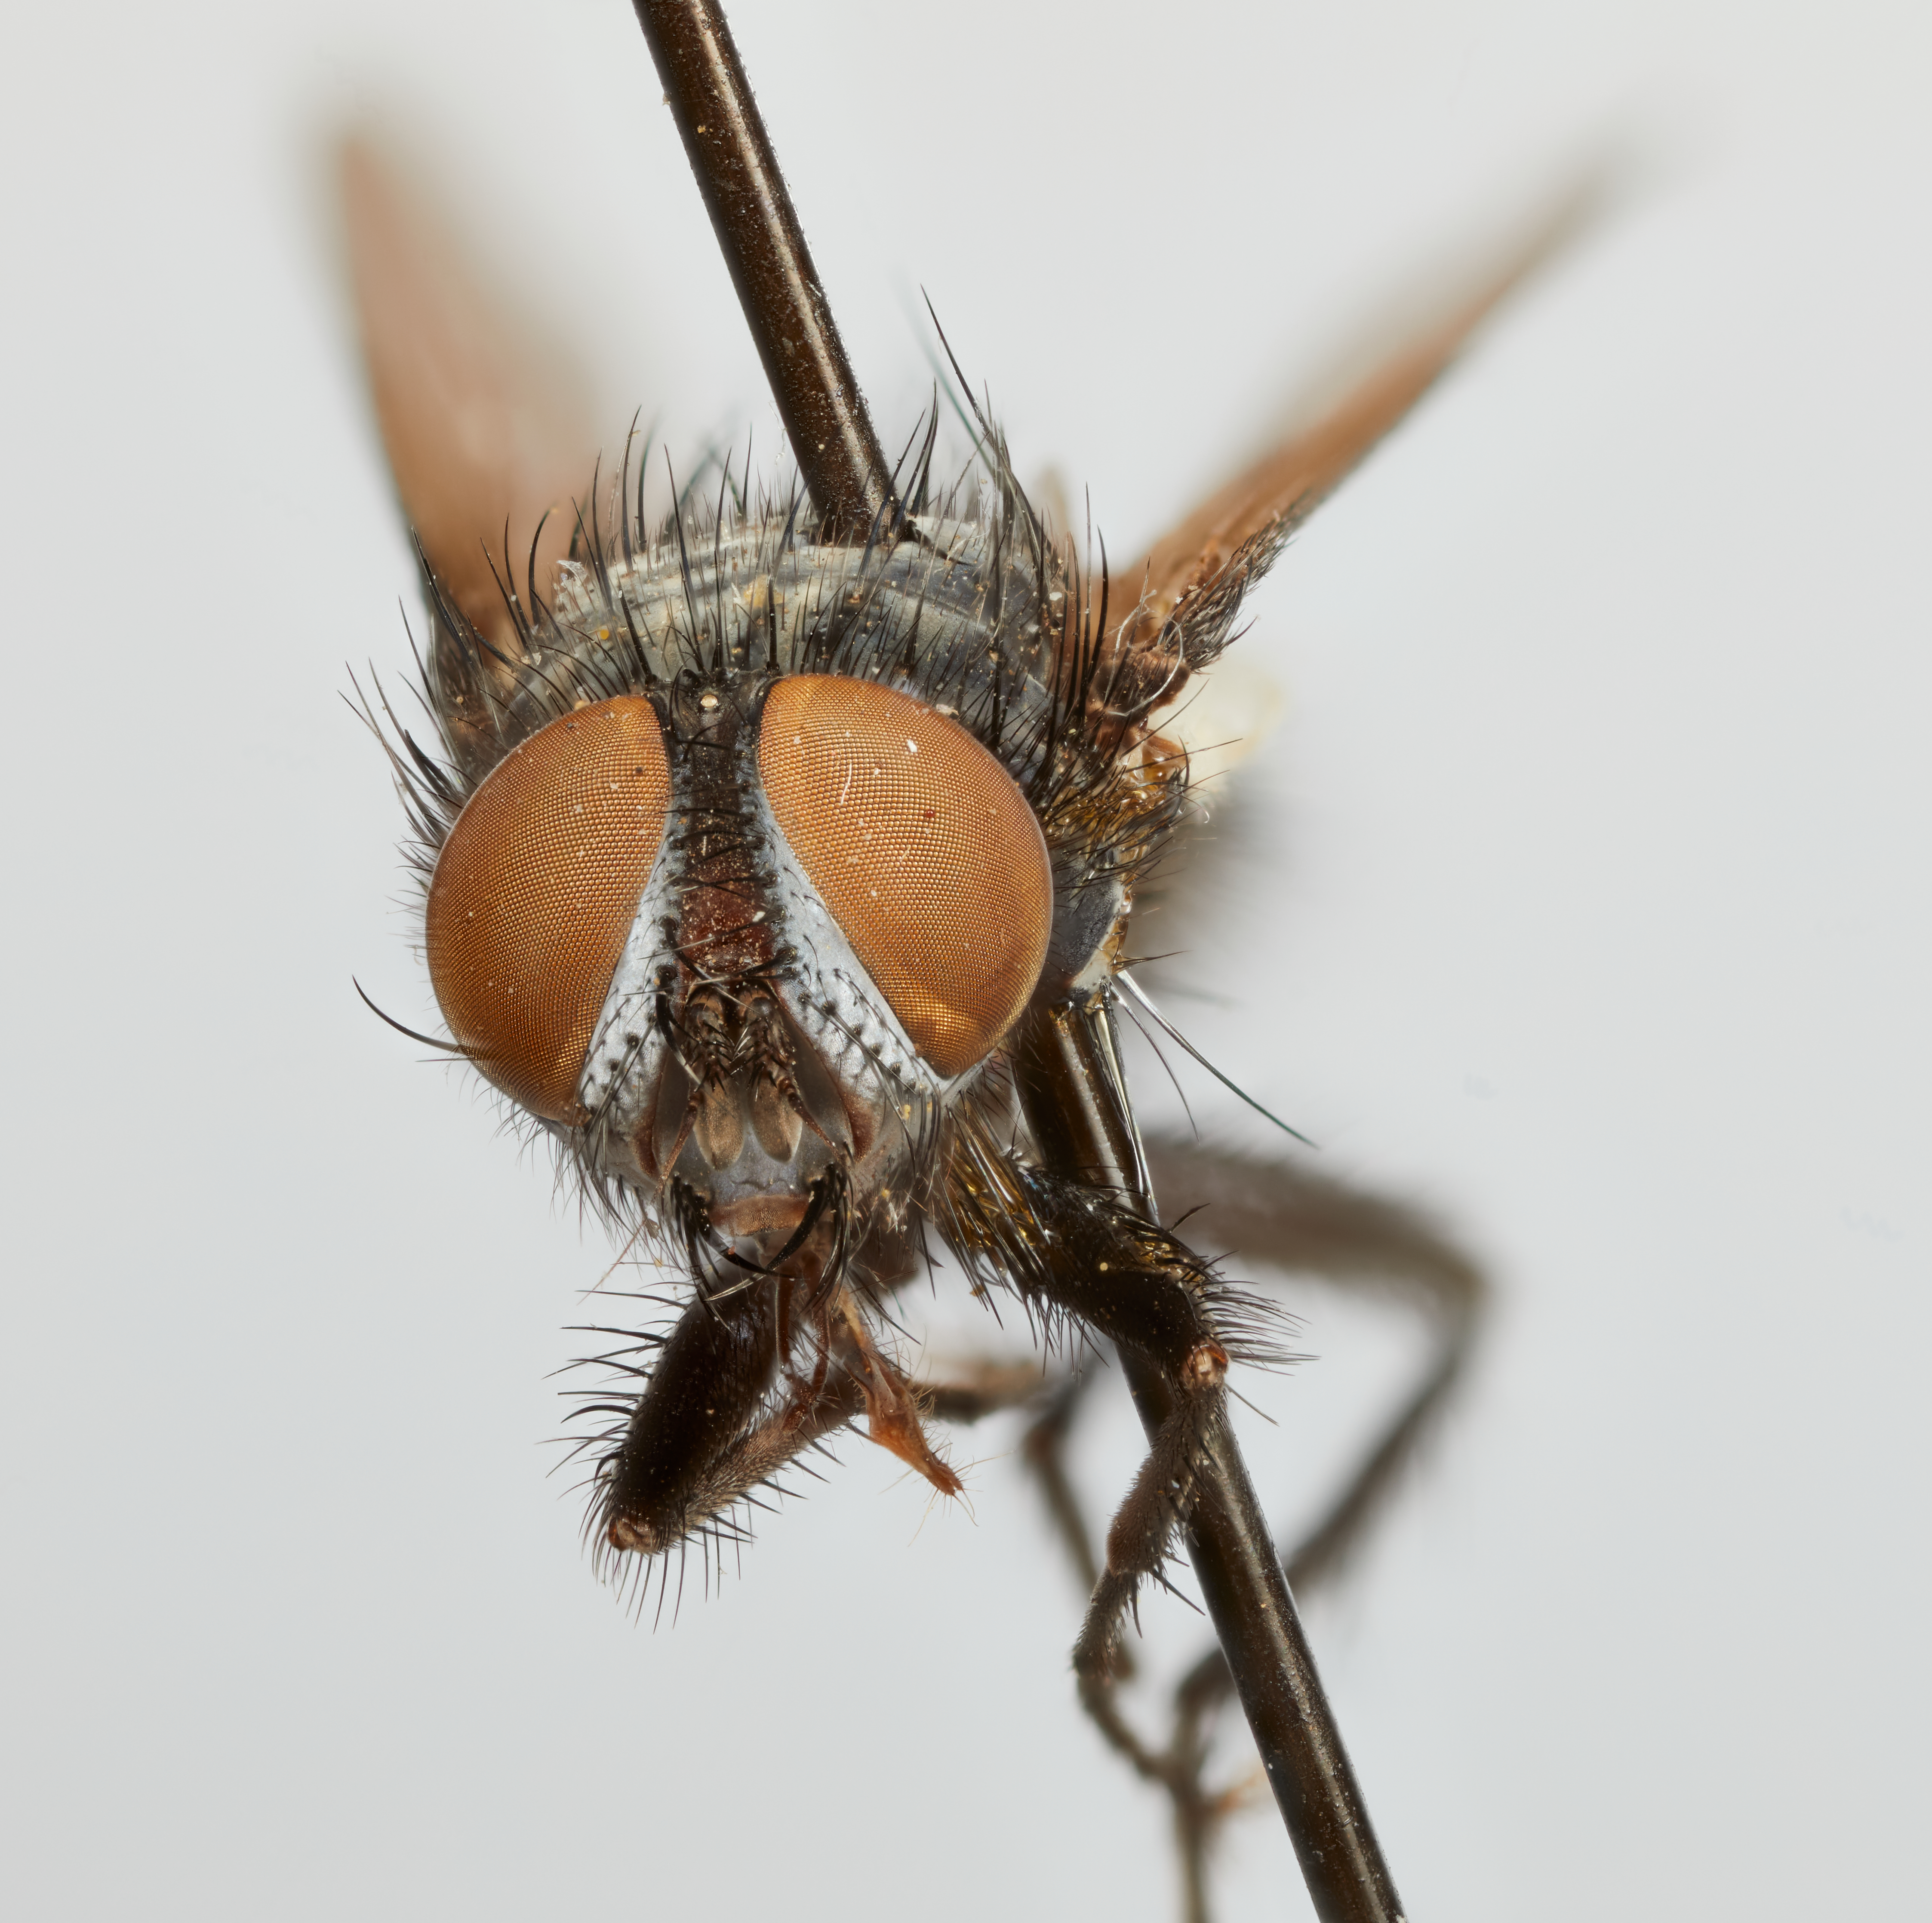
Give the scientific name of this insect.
Prosopochaeta anomala
